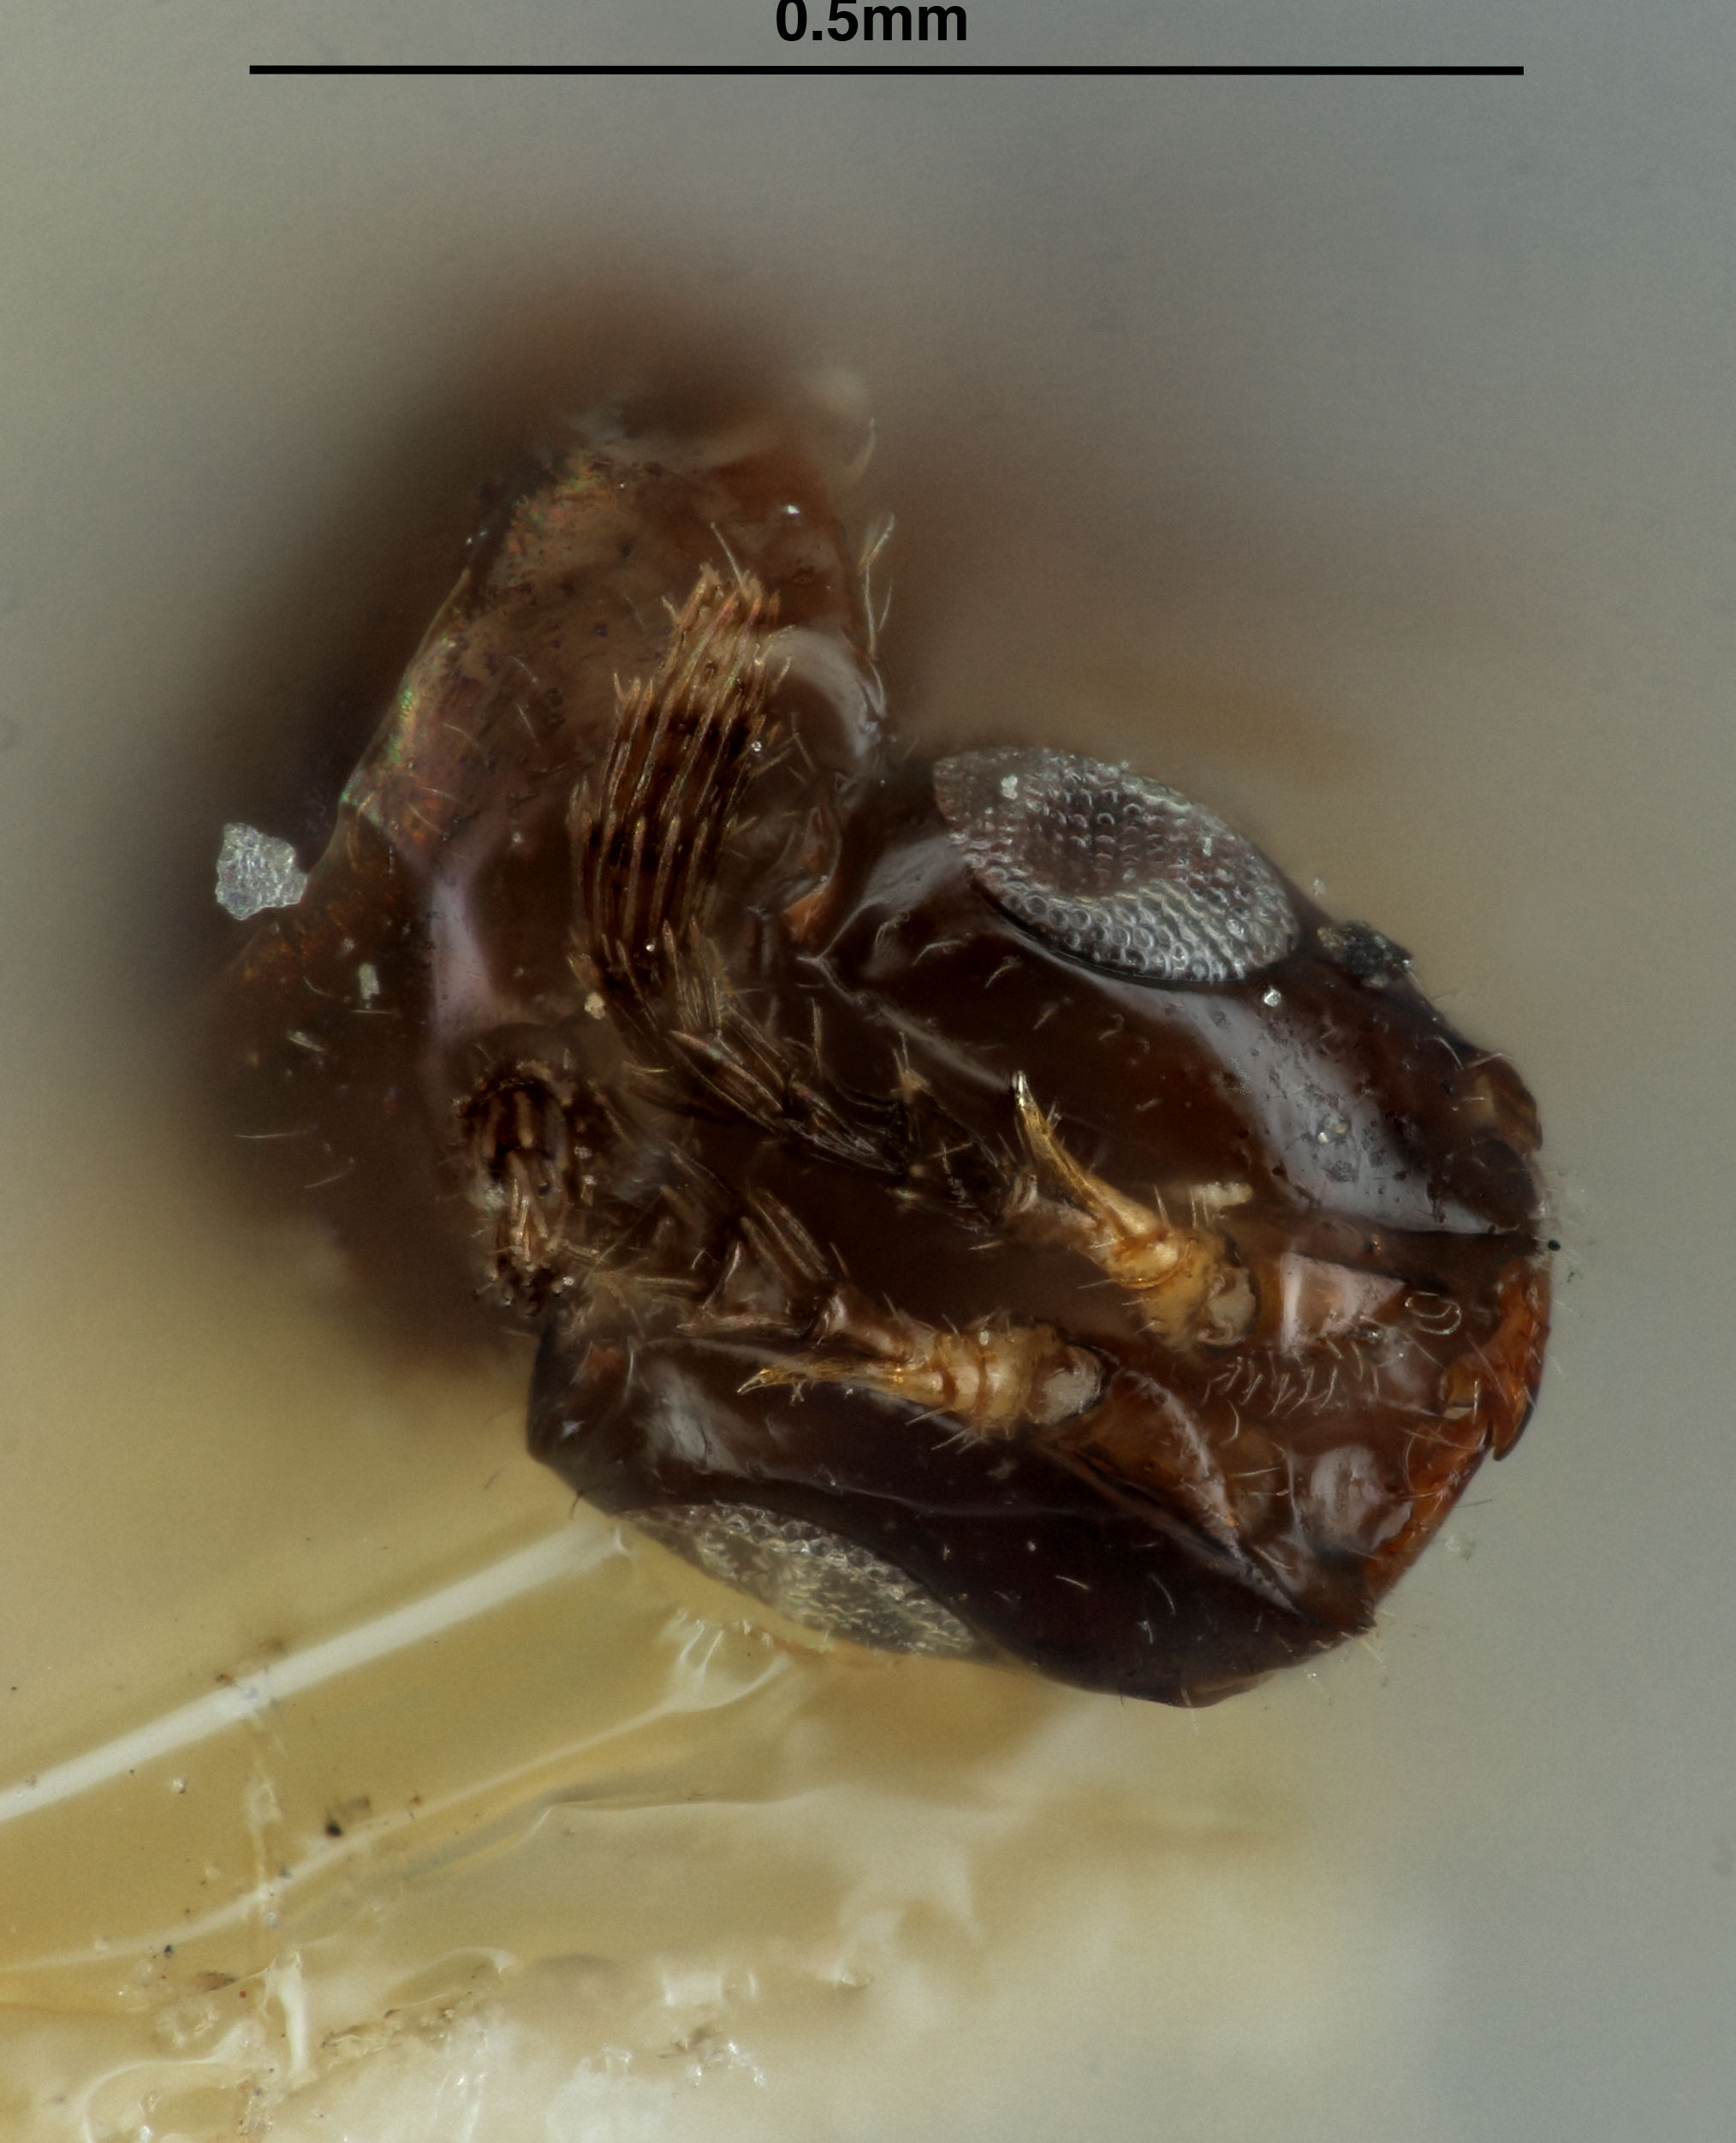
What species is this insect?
Eisenia mexicana
